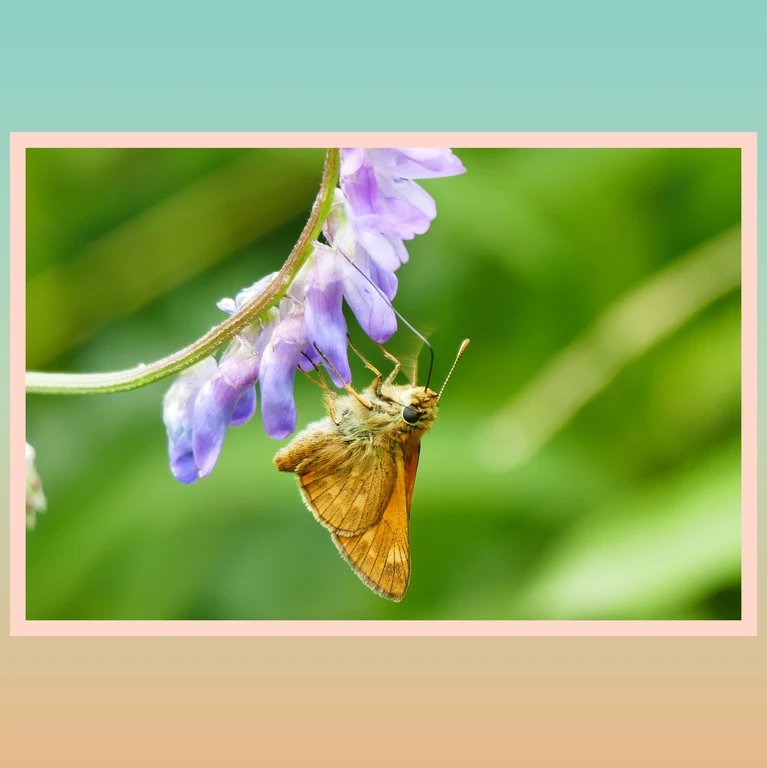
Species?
Ochlodes sylvanus (also Ochlodes venata)
